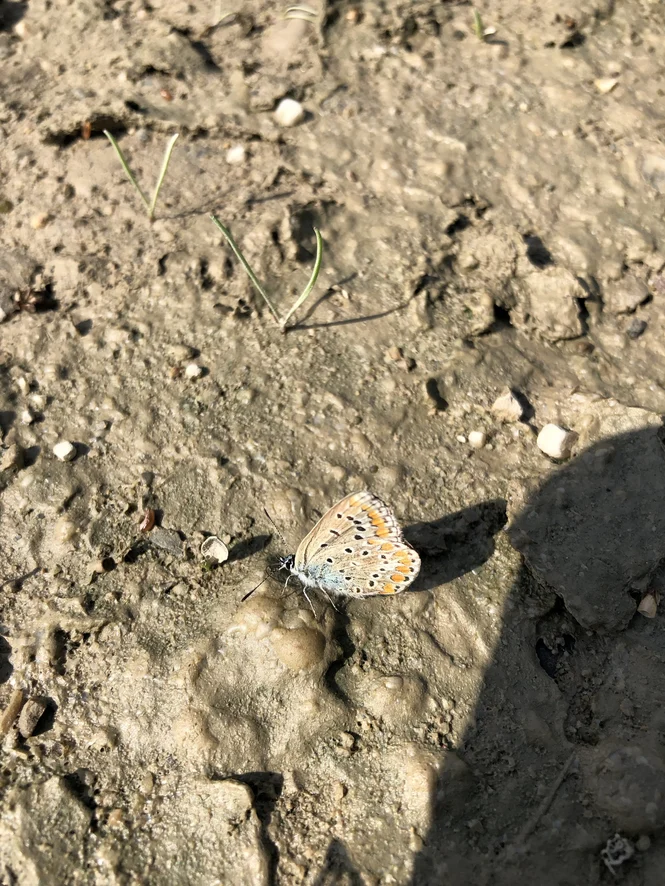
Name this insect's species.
Polyommatus icarus
